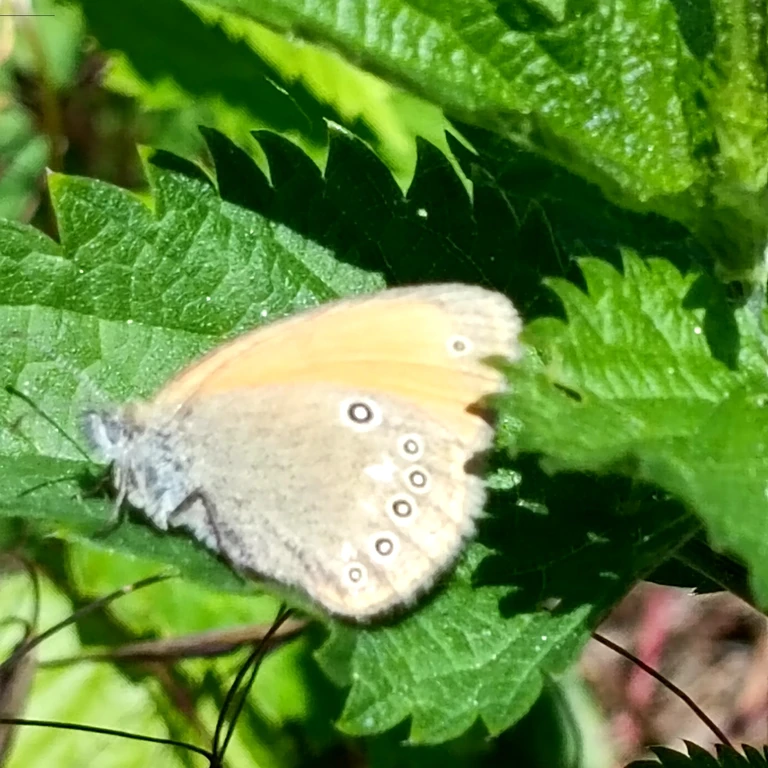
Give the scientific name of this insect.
Coenonympha glycerion (also Coenonympha iphis)
